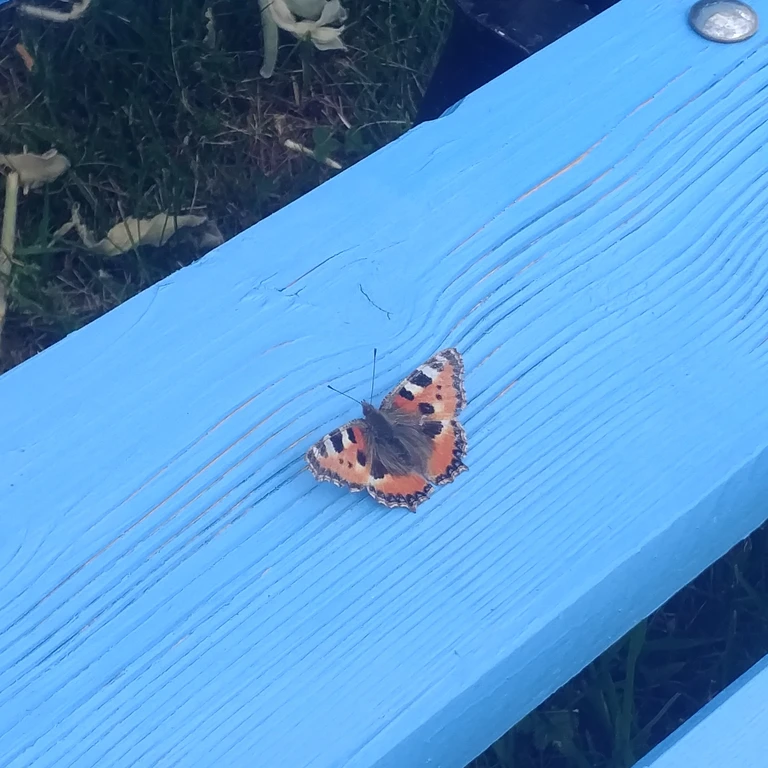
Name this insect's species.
Aglais urticae
